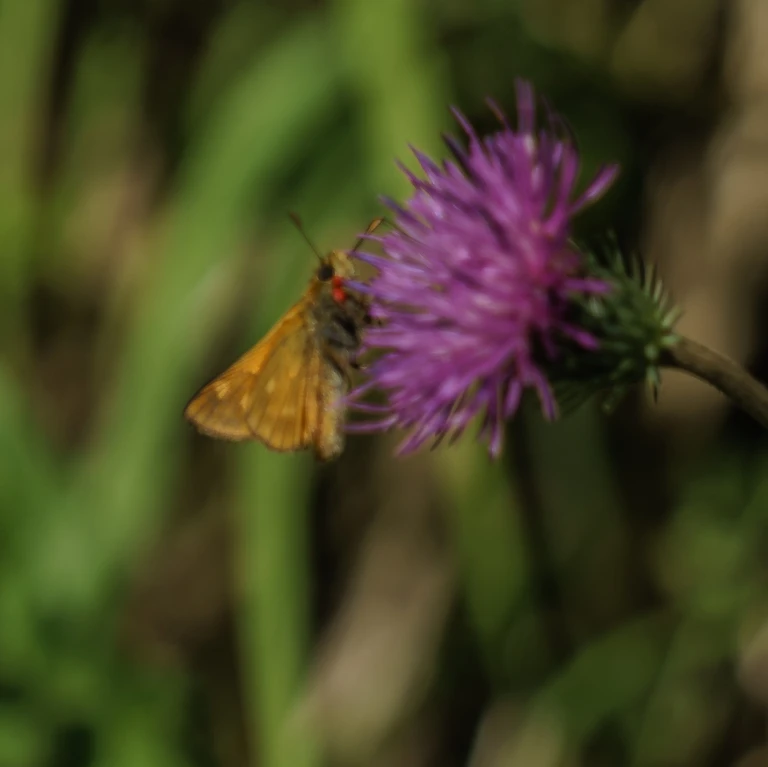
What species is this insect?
Ochlodes sylvanus (also Ochlodes venata)
